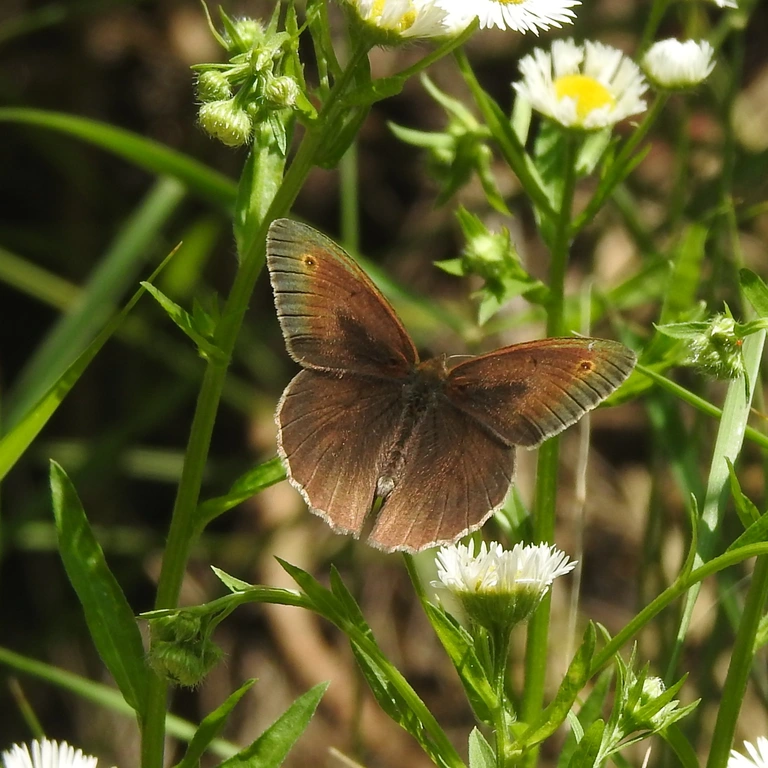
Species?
Maniola jurtina
